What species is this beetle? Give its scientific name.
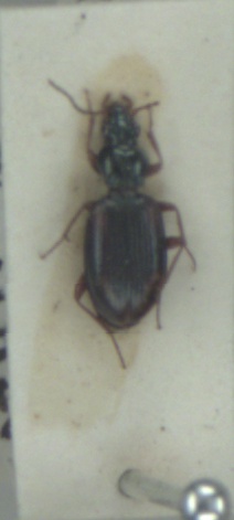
Bembidion tetracolum
